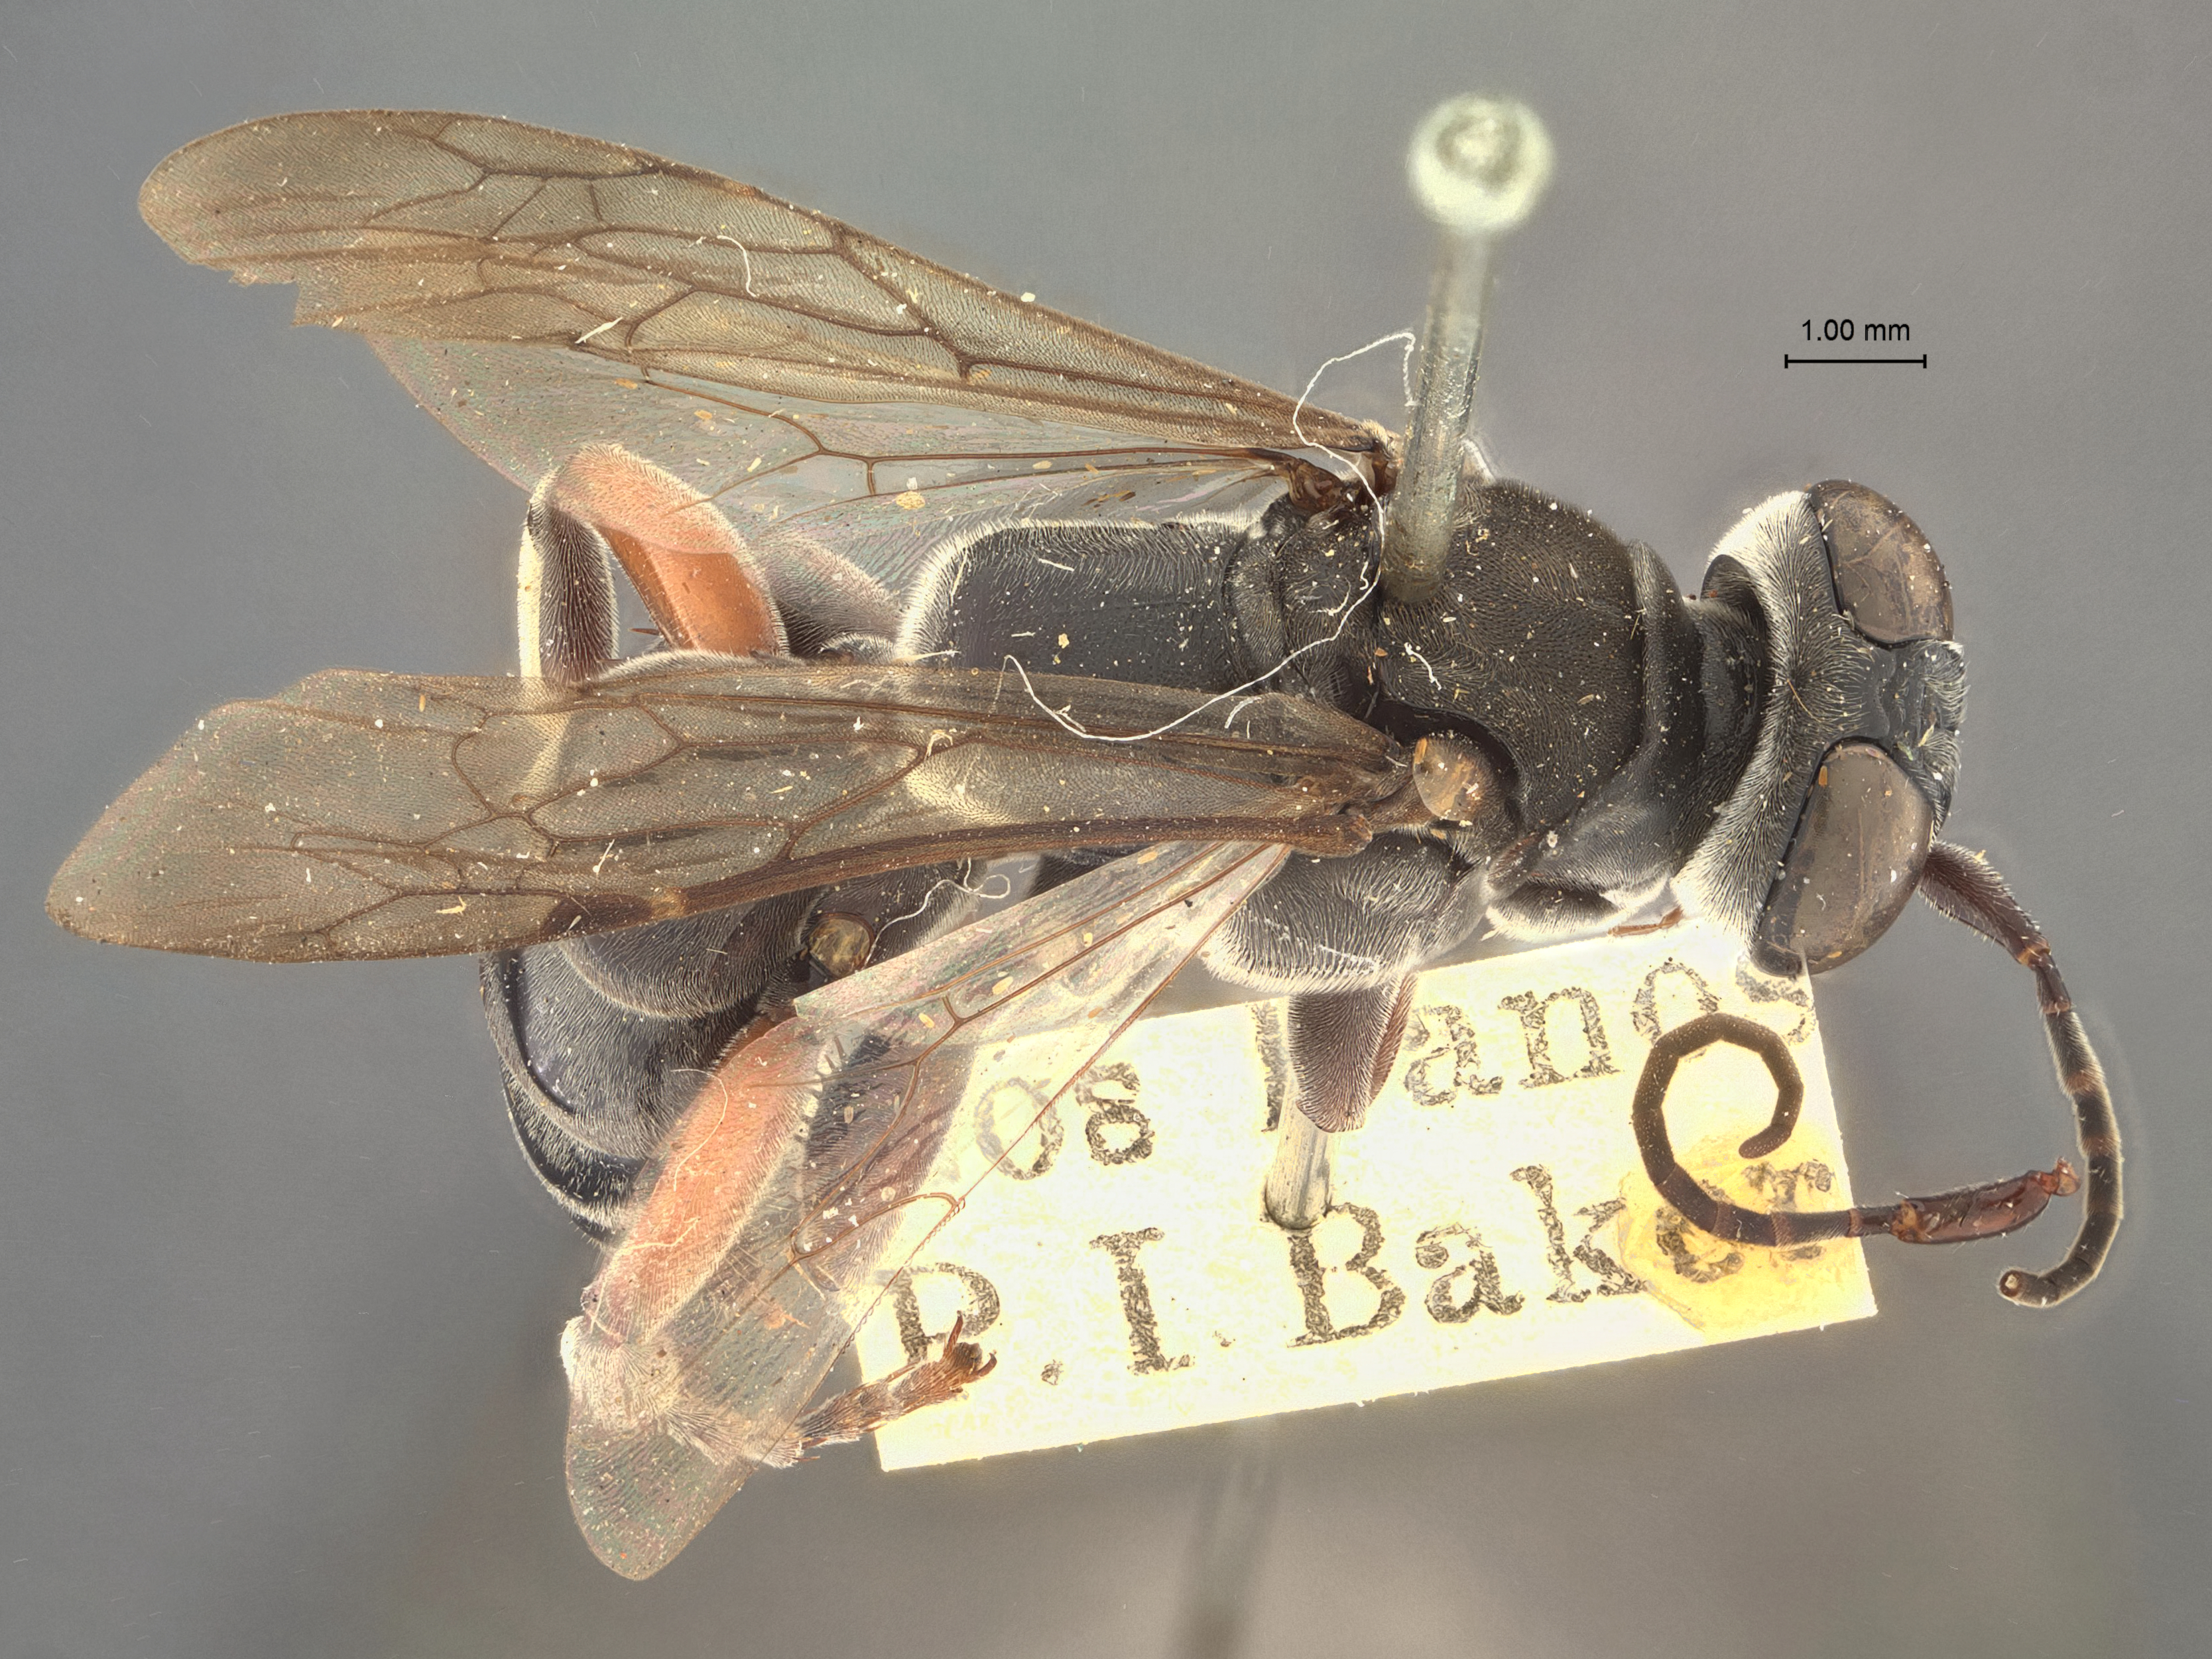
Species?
Larra luzonensis
